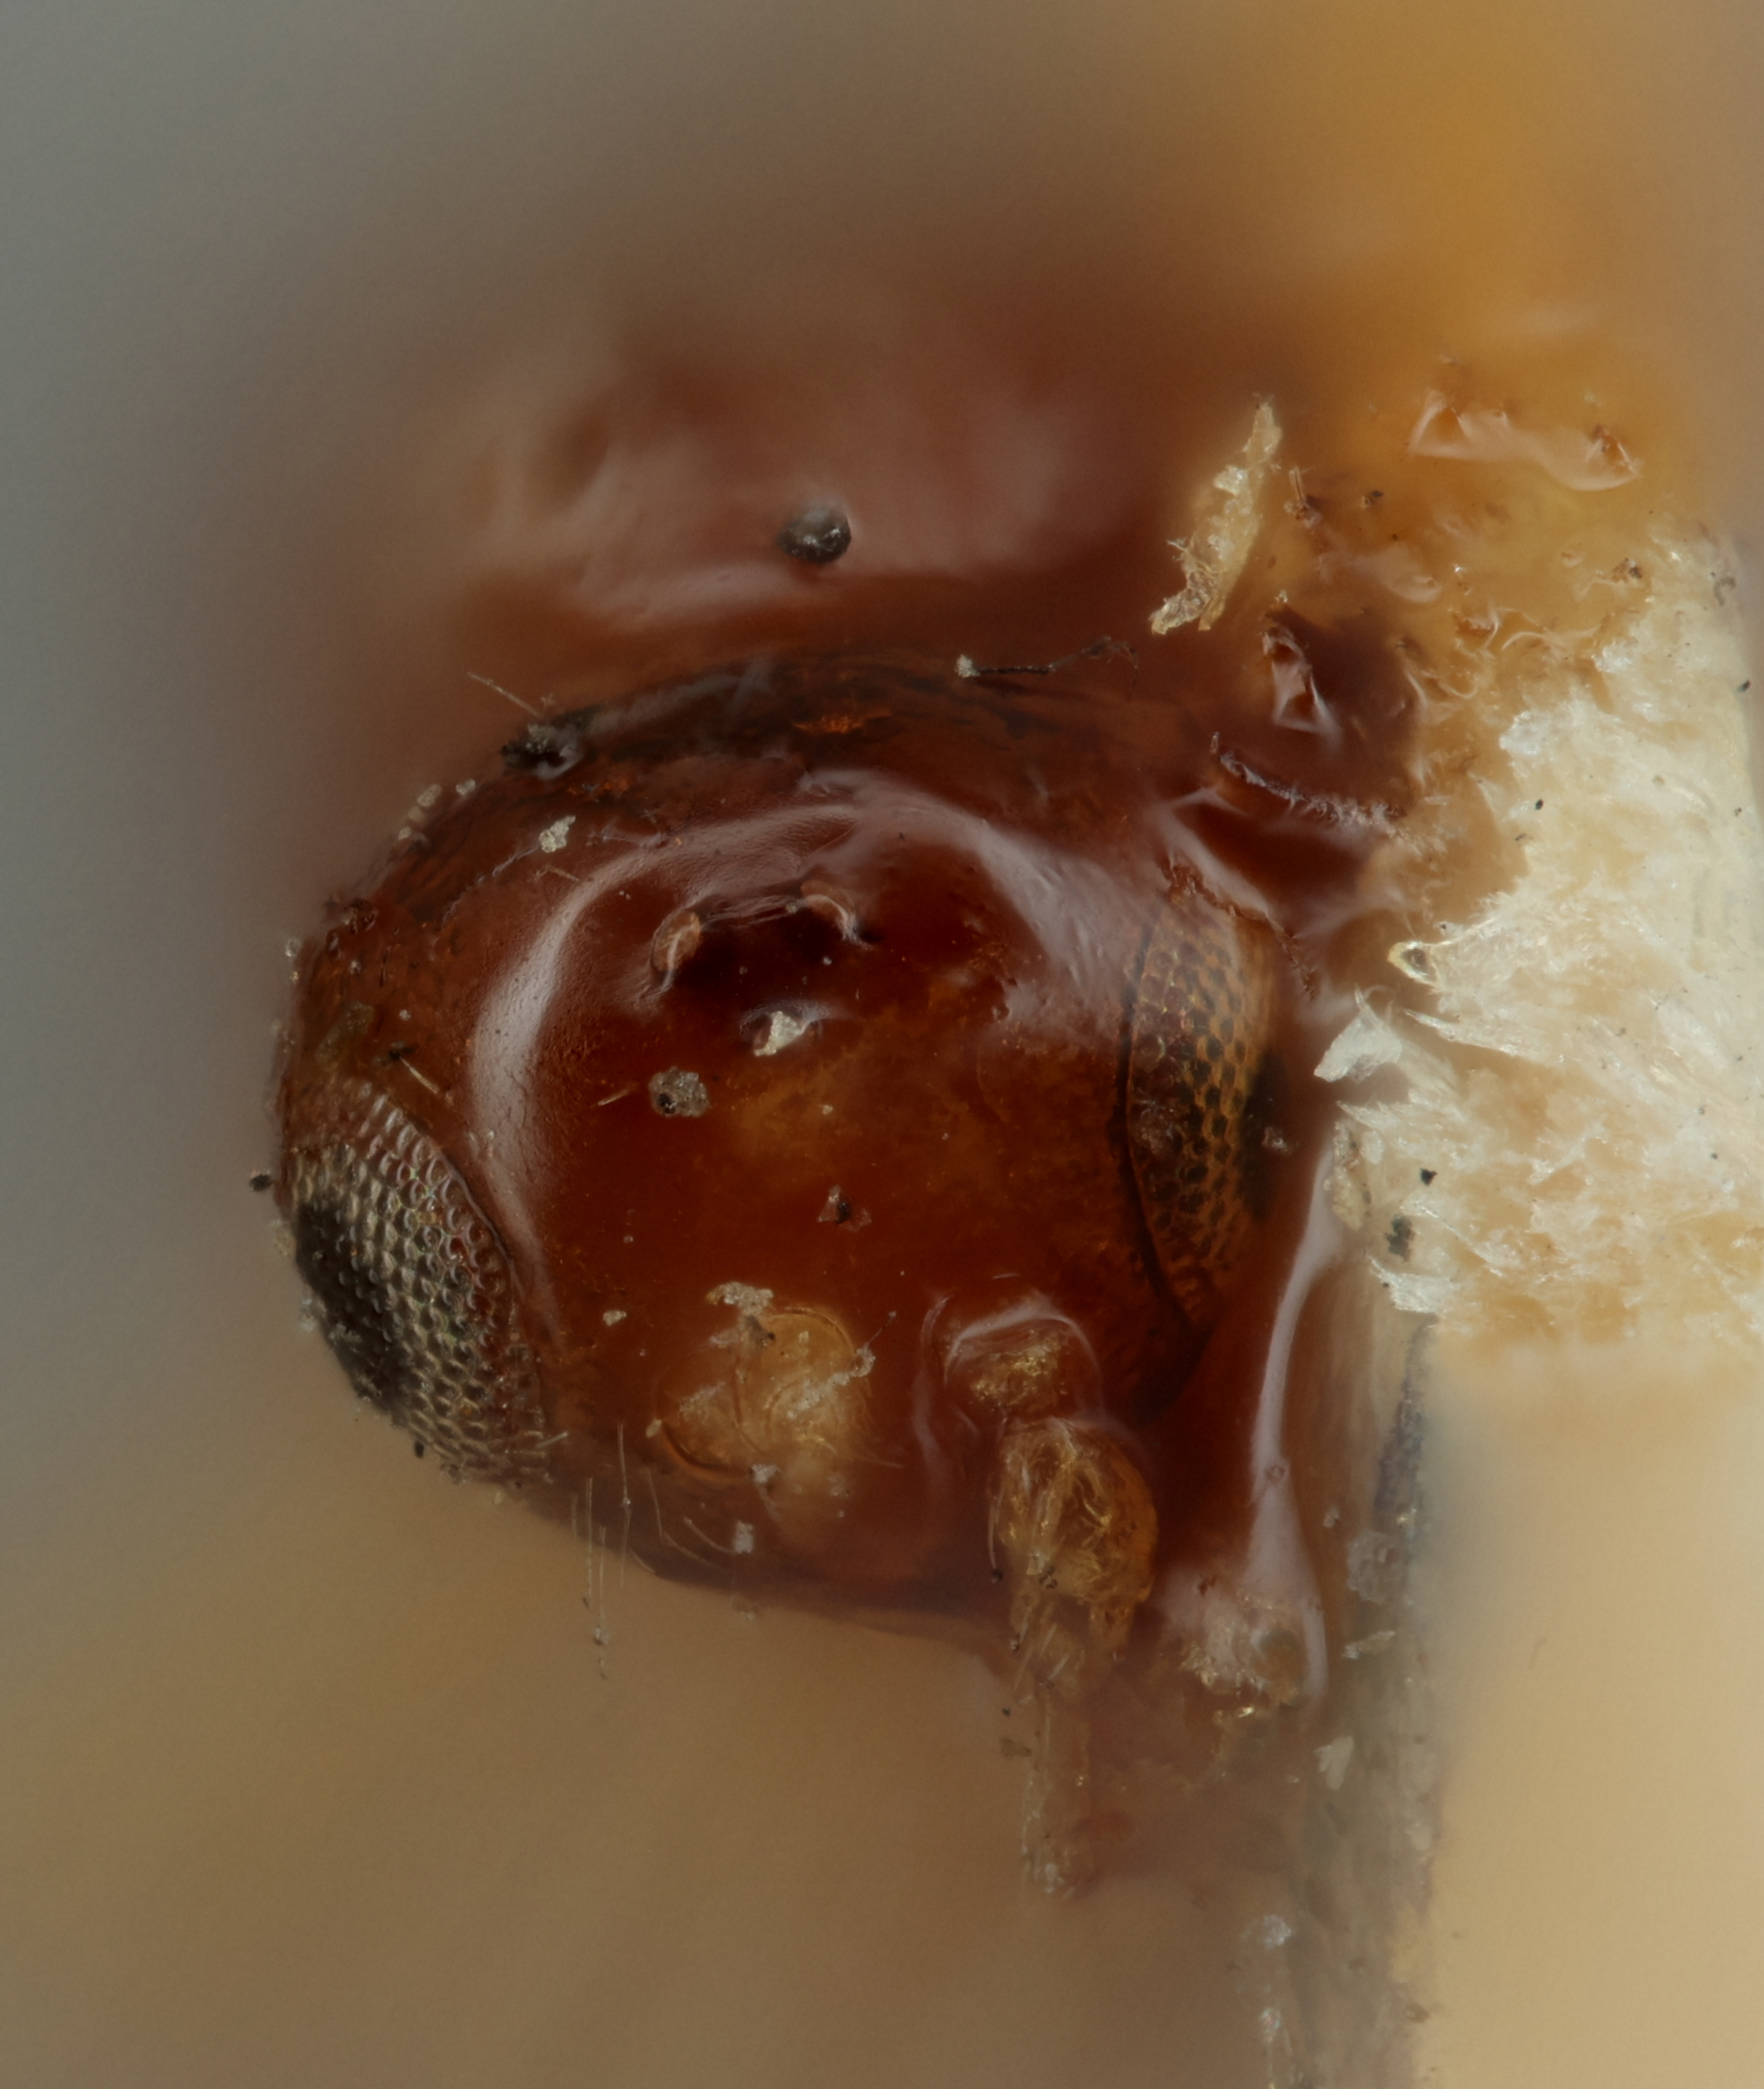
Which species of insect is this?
Ecphylus lepturgi
